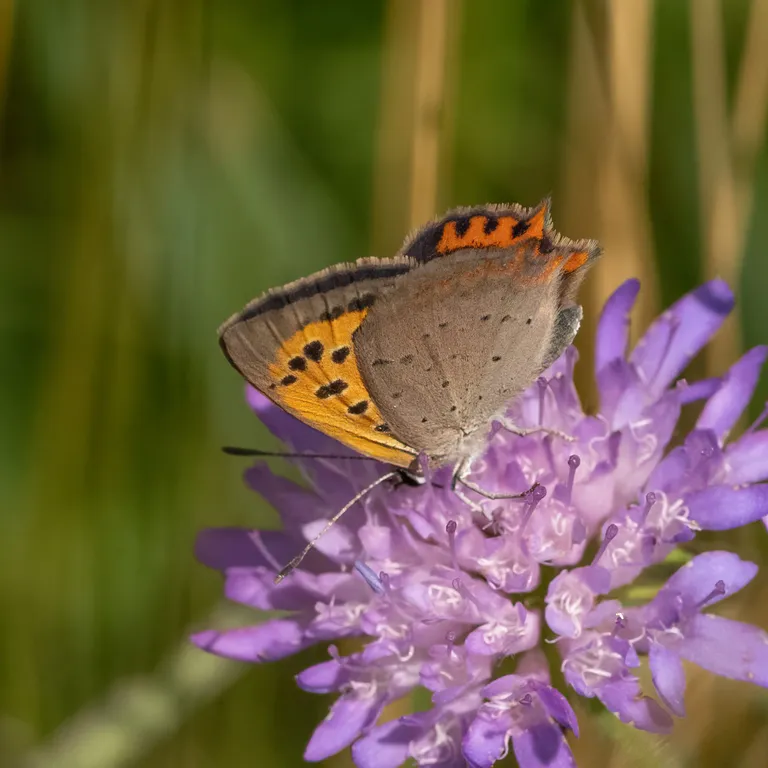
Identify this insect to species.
Lycaena phlaeas
